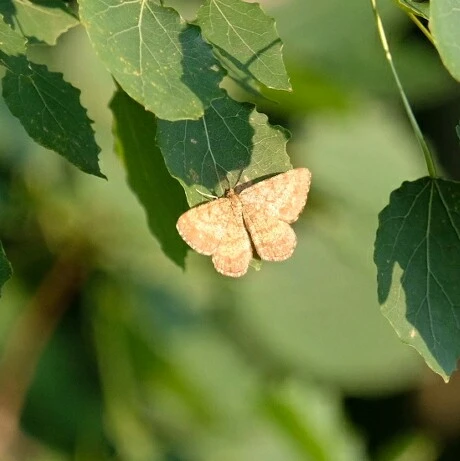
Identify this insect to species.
Ematurga atomaria
